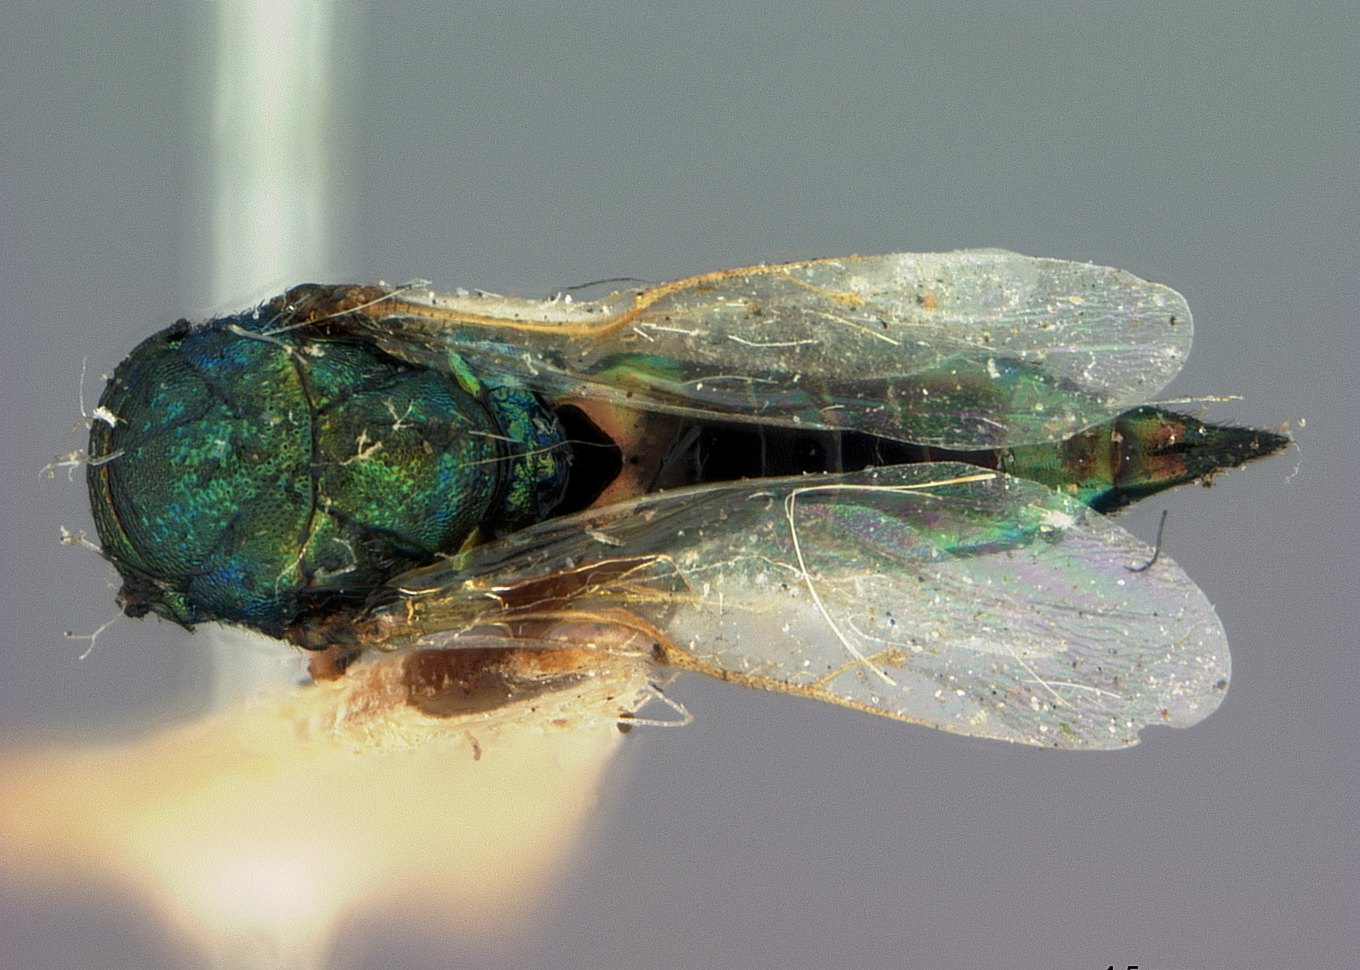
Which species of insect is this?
Rhopalicus coloradensis
